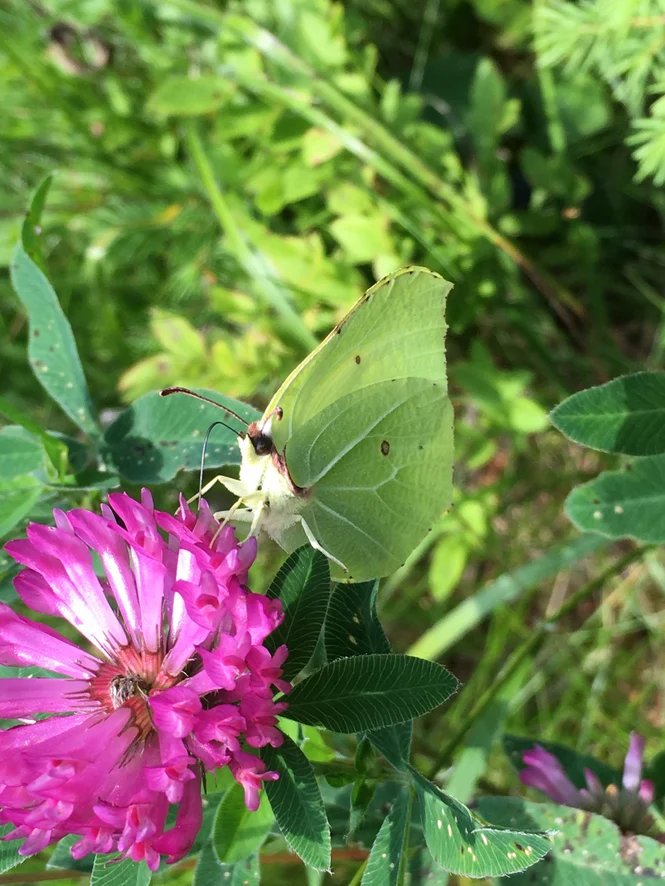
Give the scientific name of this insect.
Gonepteryx rhamni
